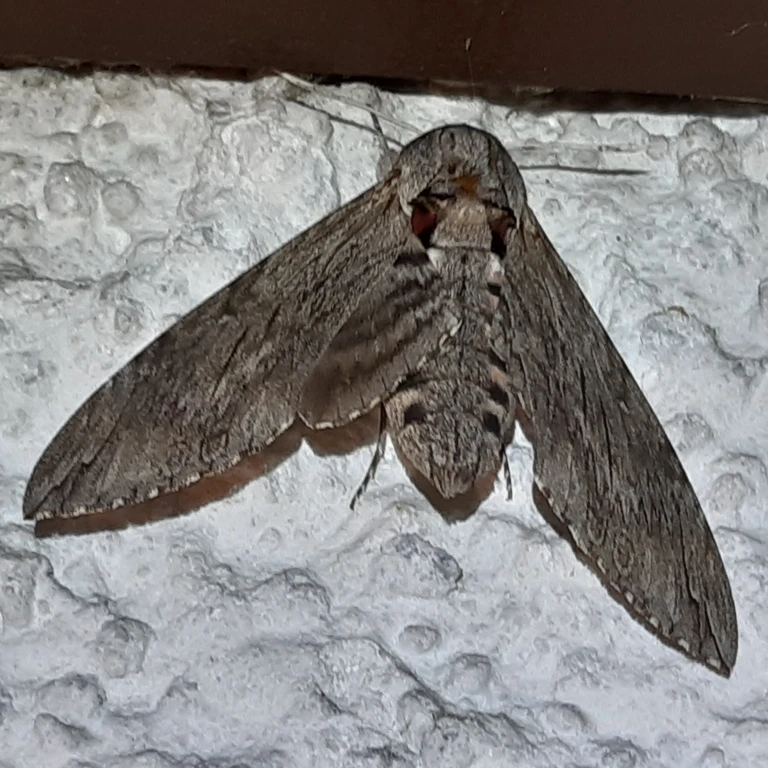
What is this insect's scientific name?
Agrius convolvuli
